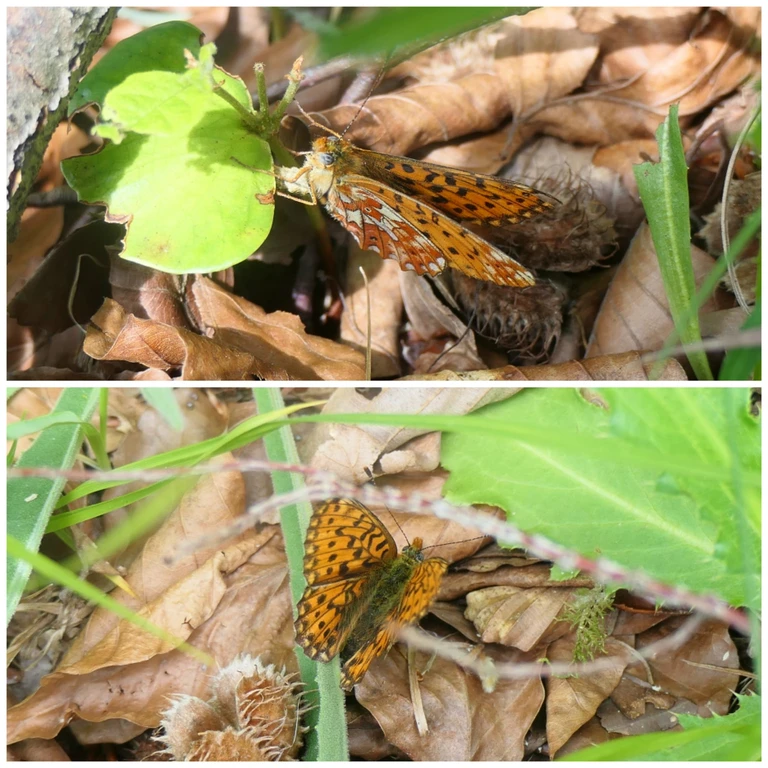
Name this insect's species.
Boloria euphrosyne (also Clossiana euphrosyne)
